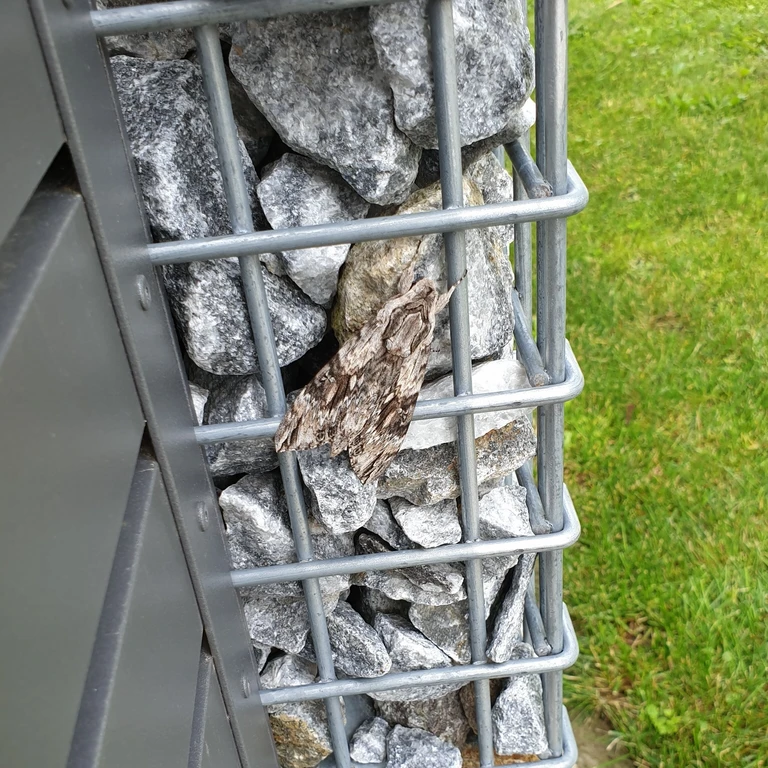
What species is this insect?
Agrius convolvuli
